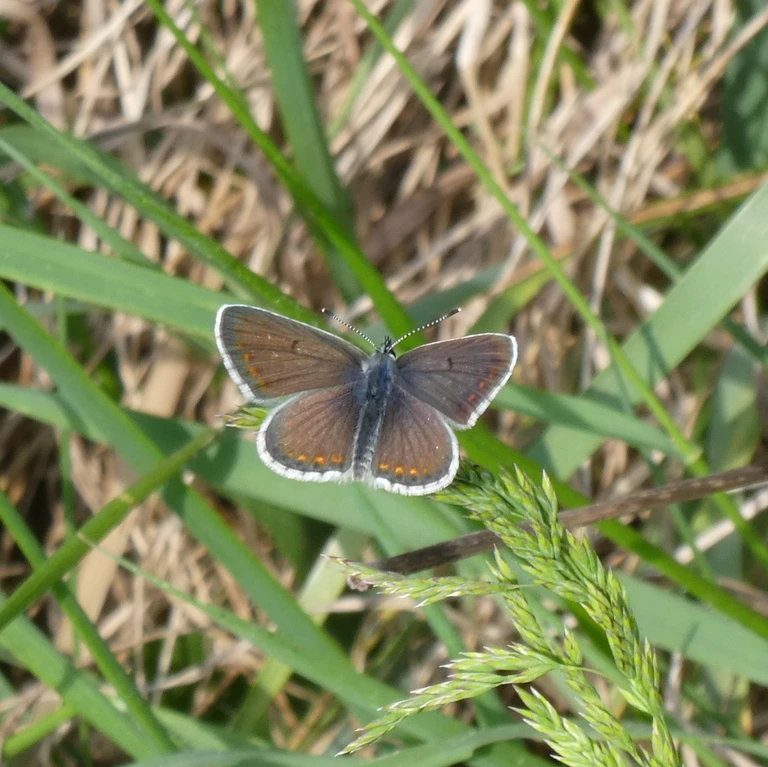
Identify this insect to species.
Aricia agestis/artaxerxes
